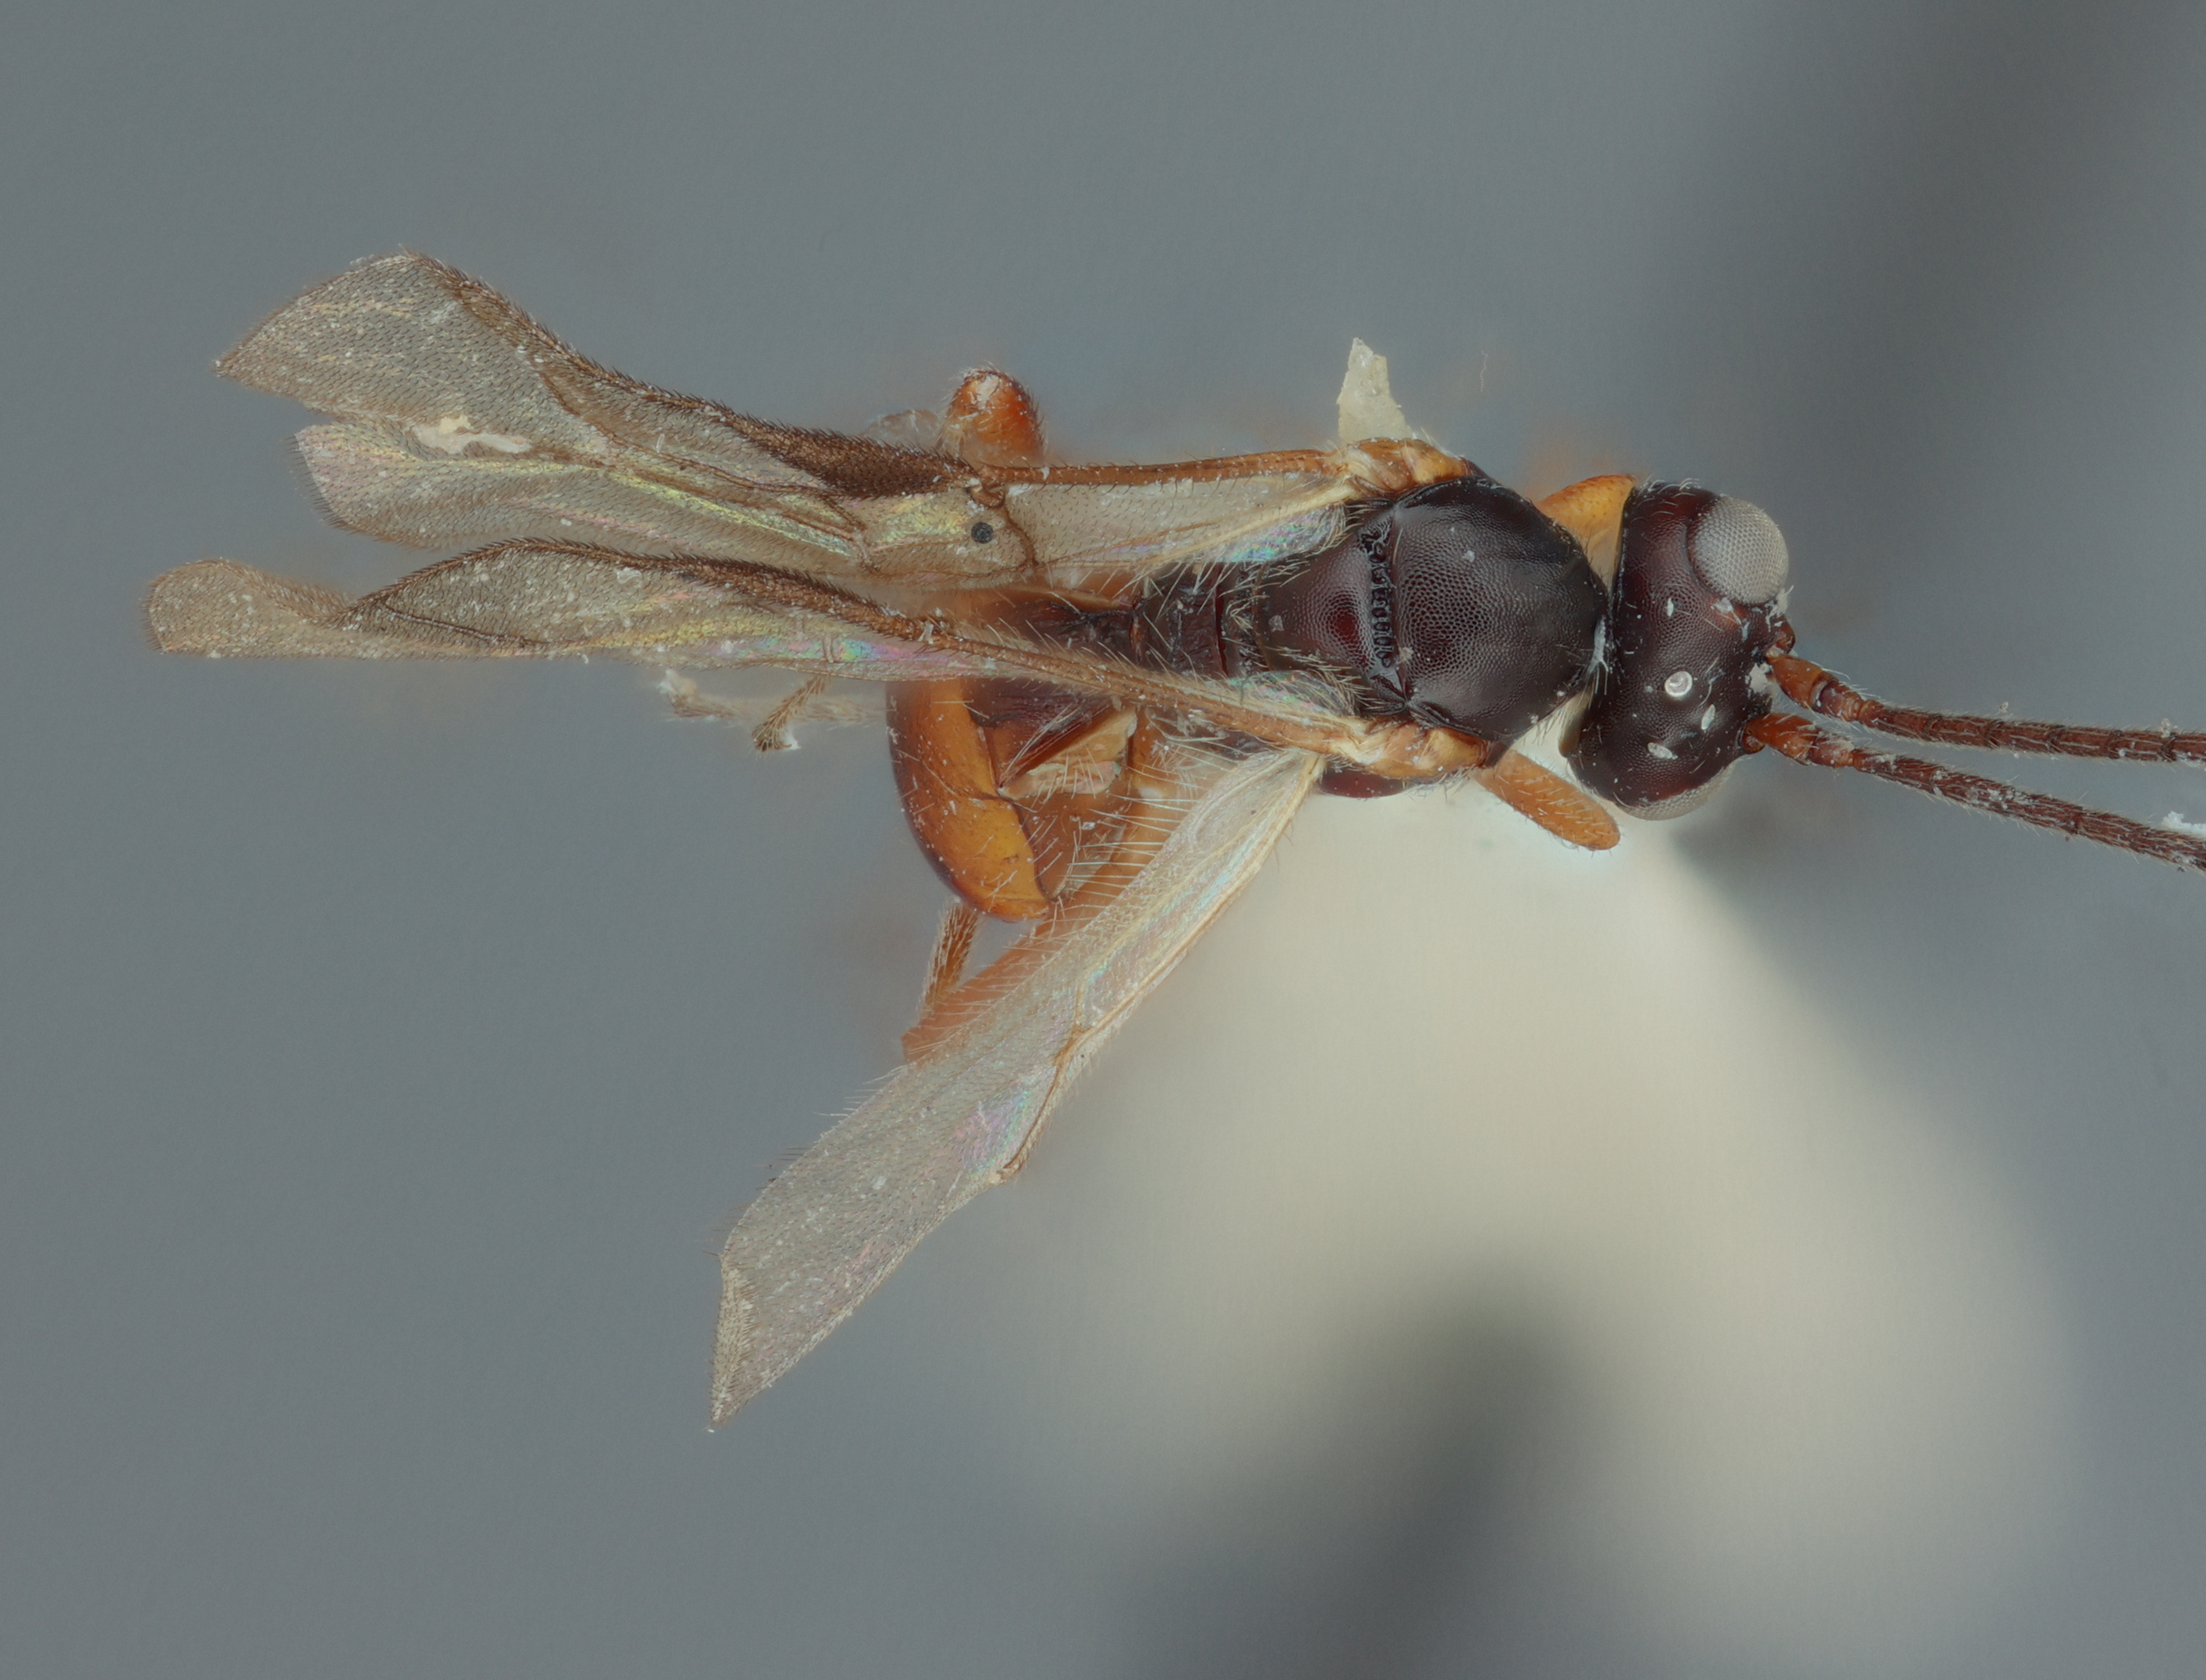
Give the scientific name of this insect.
Opius grafi
